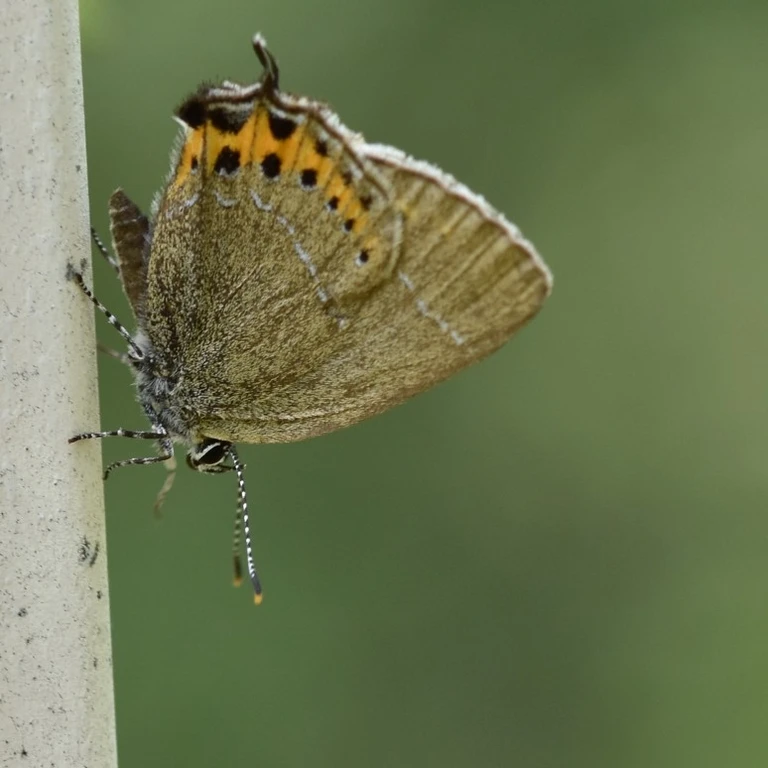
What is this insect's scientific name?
Satyrium pruni (also Fixsenia pruni)
